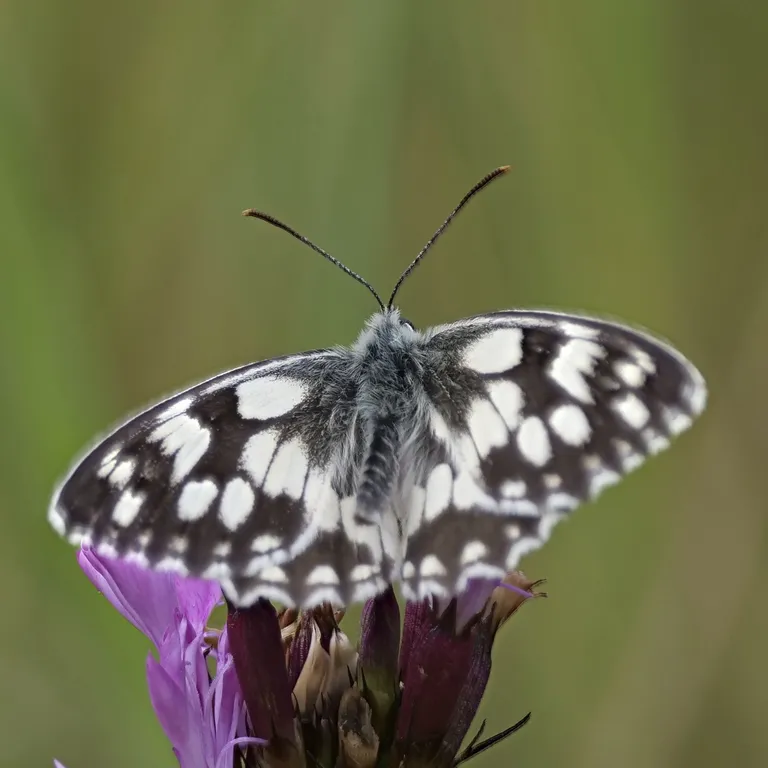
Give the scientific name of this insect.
Melanargia galathea
